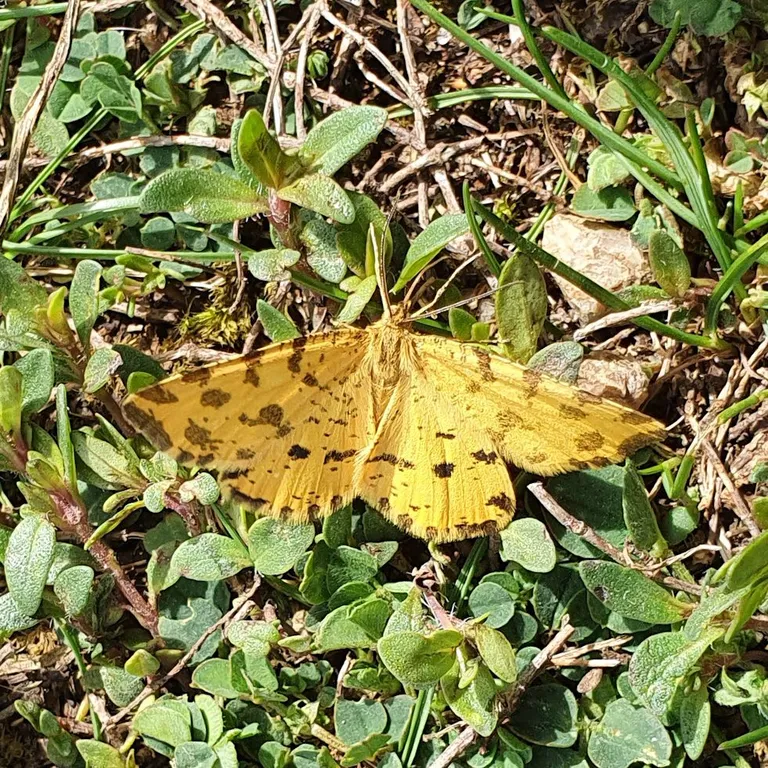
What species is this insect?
Pseudopanthera macularia
